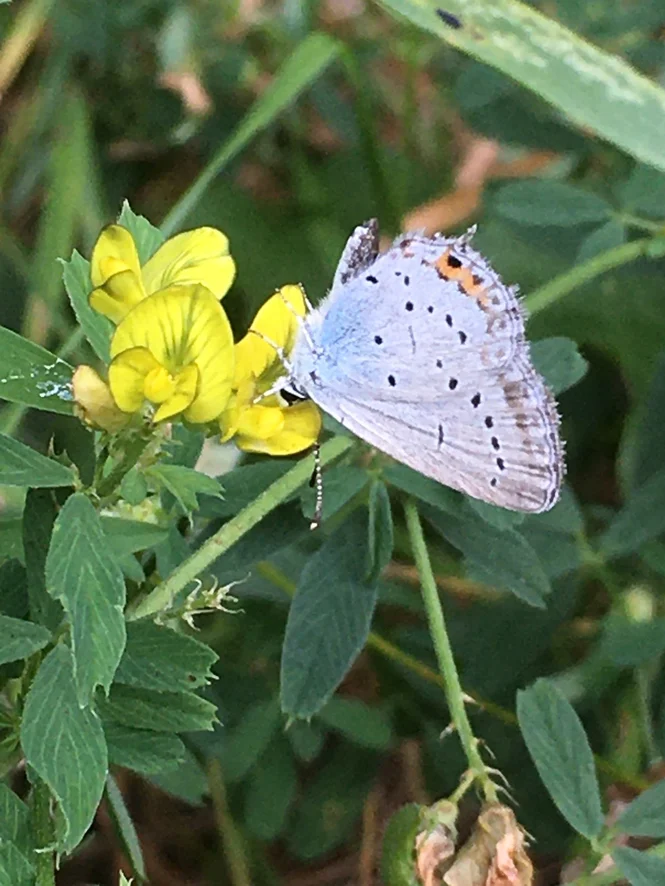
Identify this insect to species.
Cupido argiades (also Elkalyce argiades)
